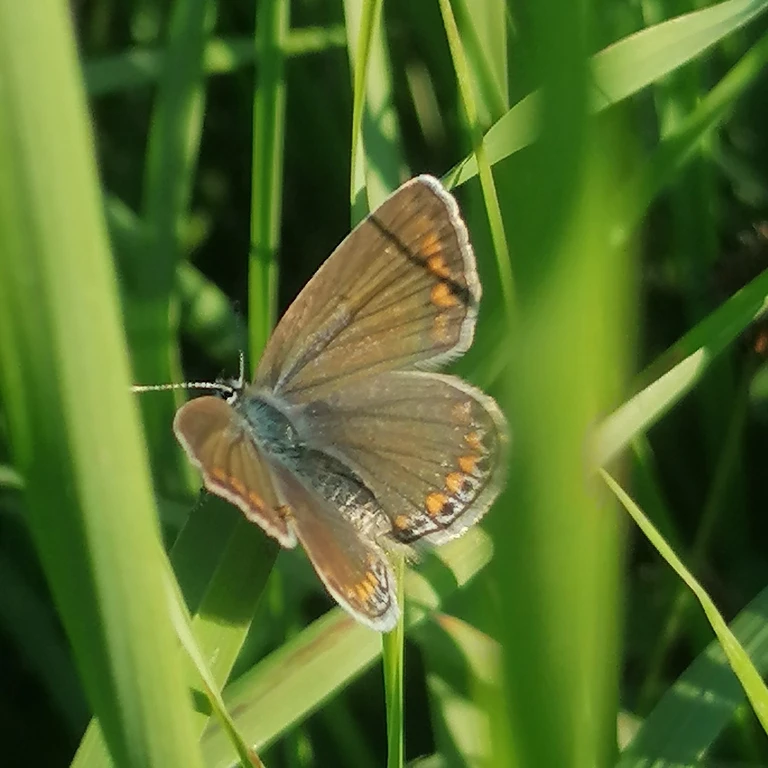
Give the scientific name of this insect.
Polyommatus icarus
